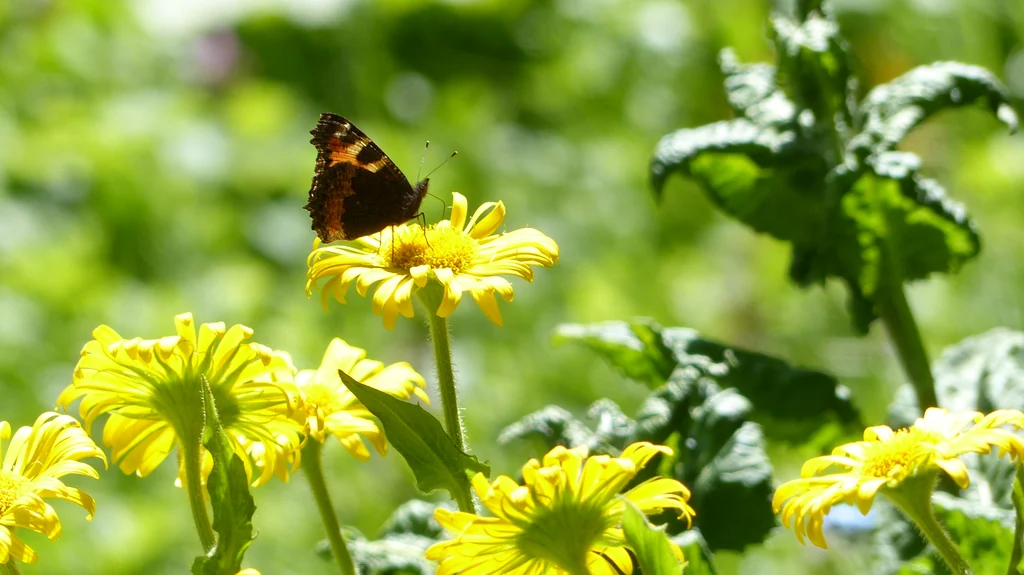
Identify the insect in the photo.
Aglais urticae
